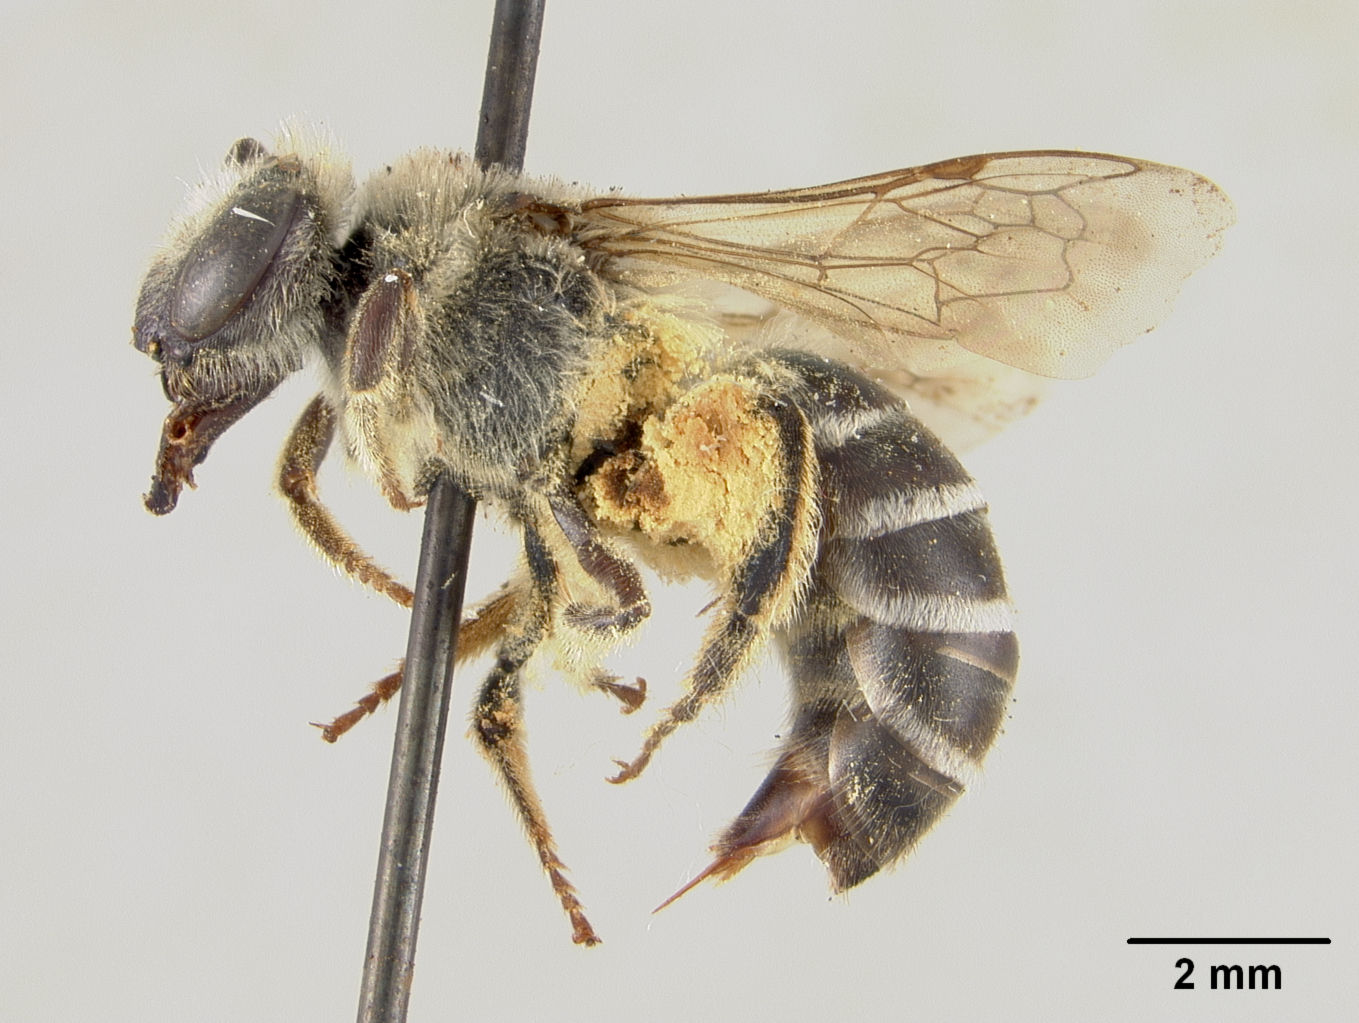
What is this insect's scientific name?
Colletes carolinus
